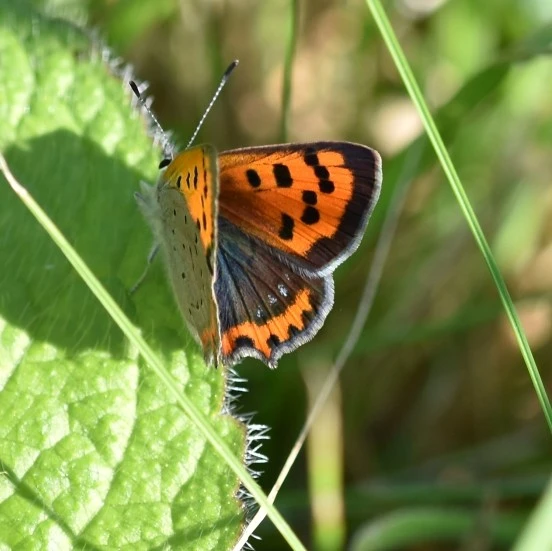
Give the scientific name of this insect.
Lycaena phlaeas
